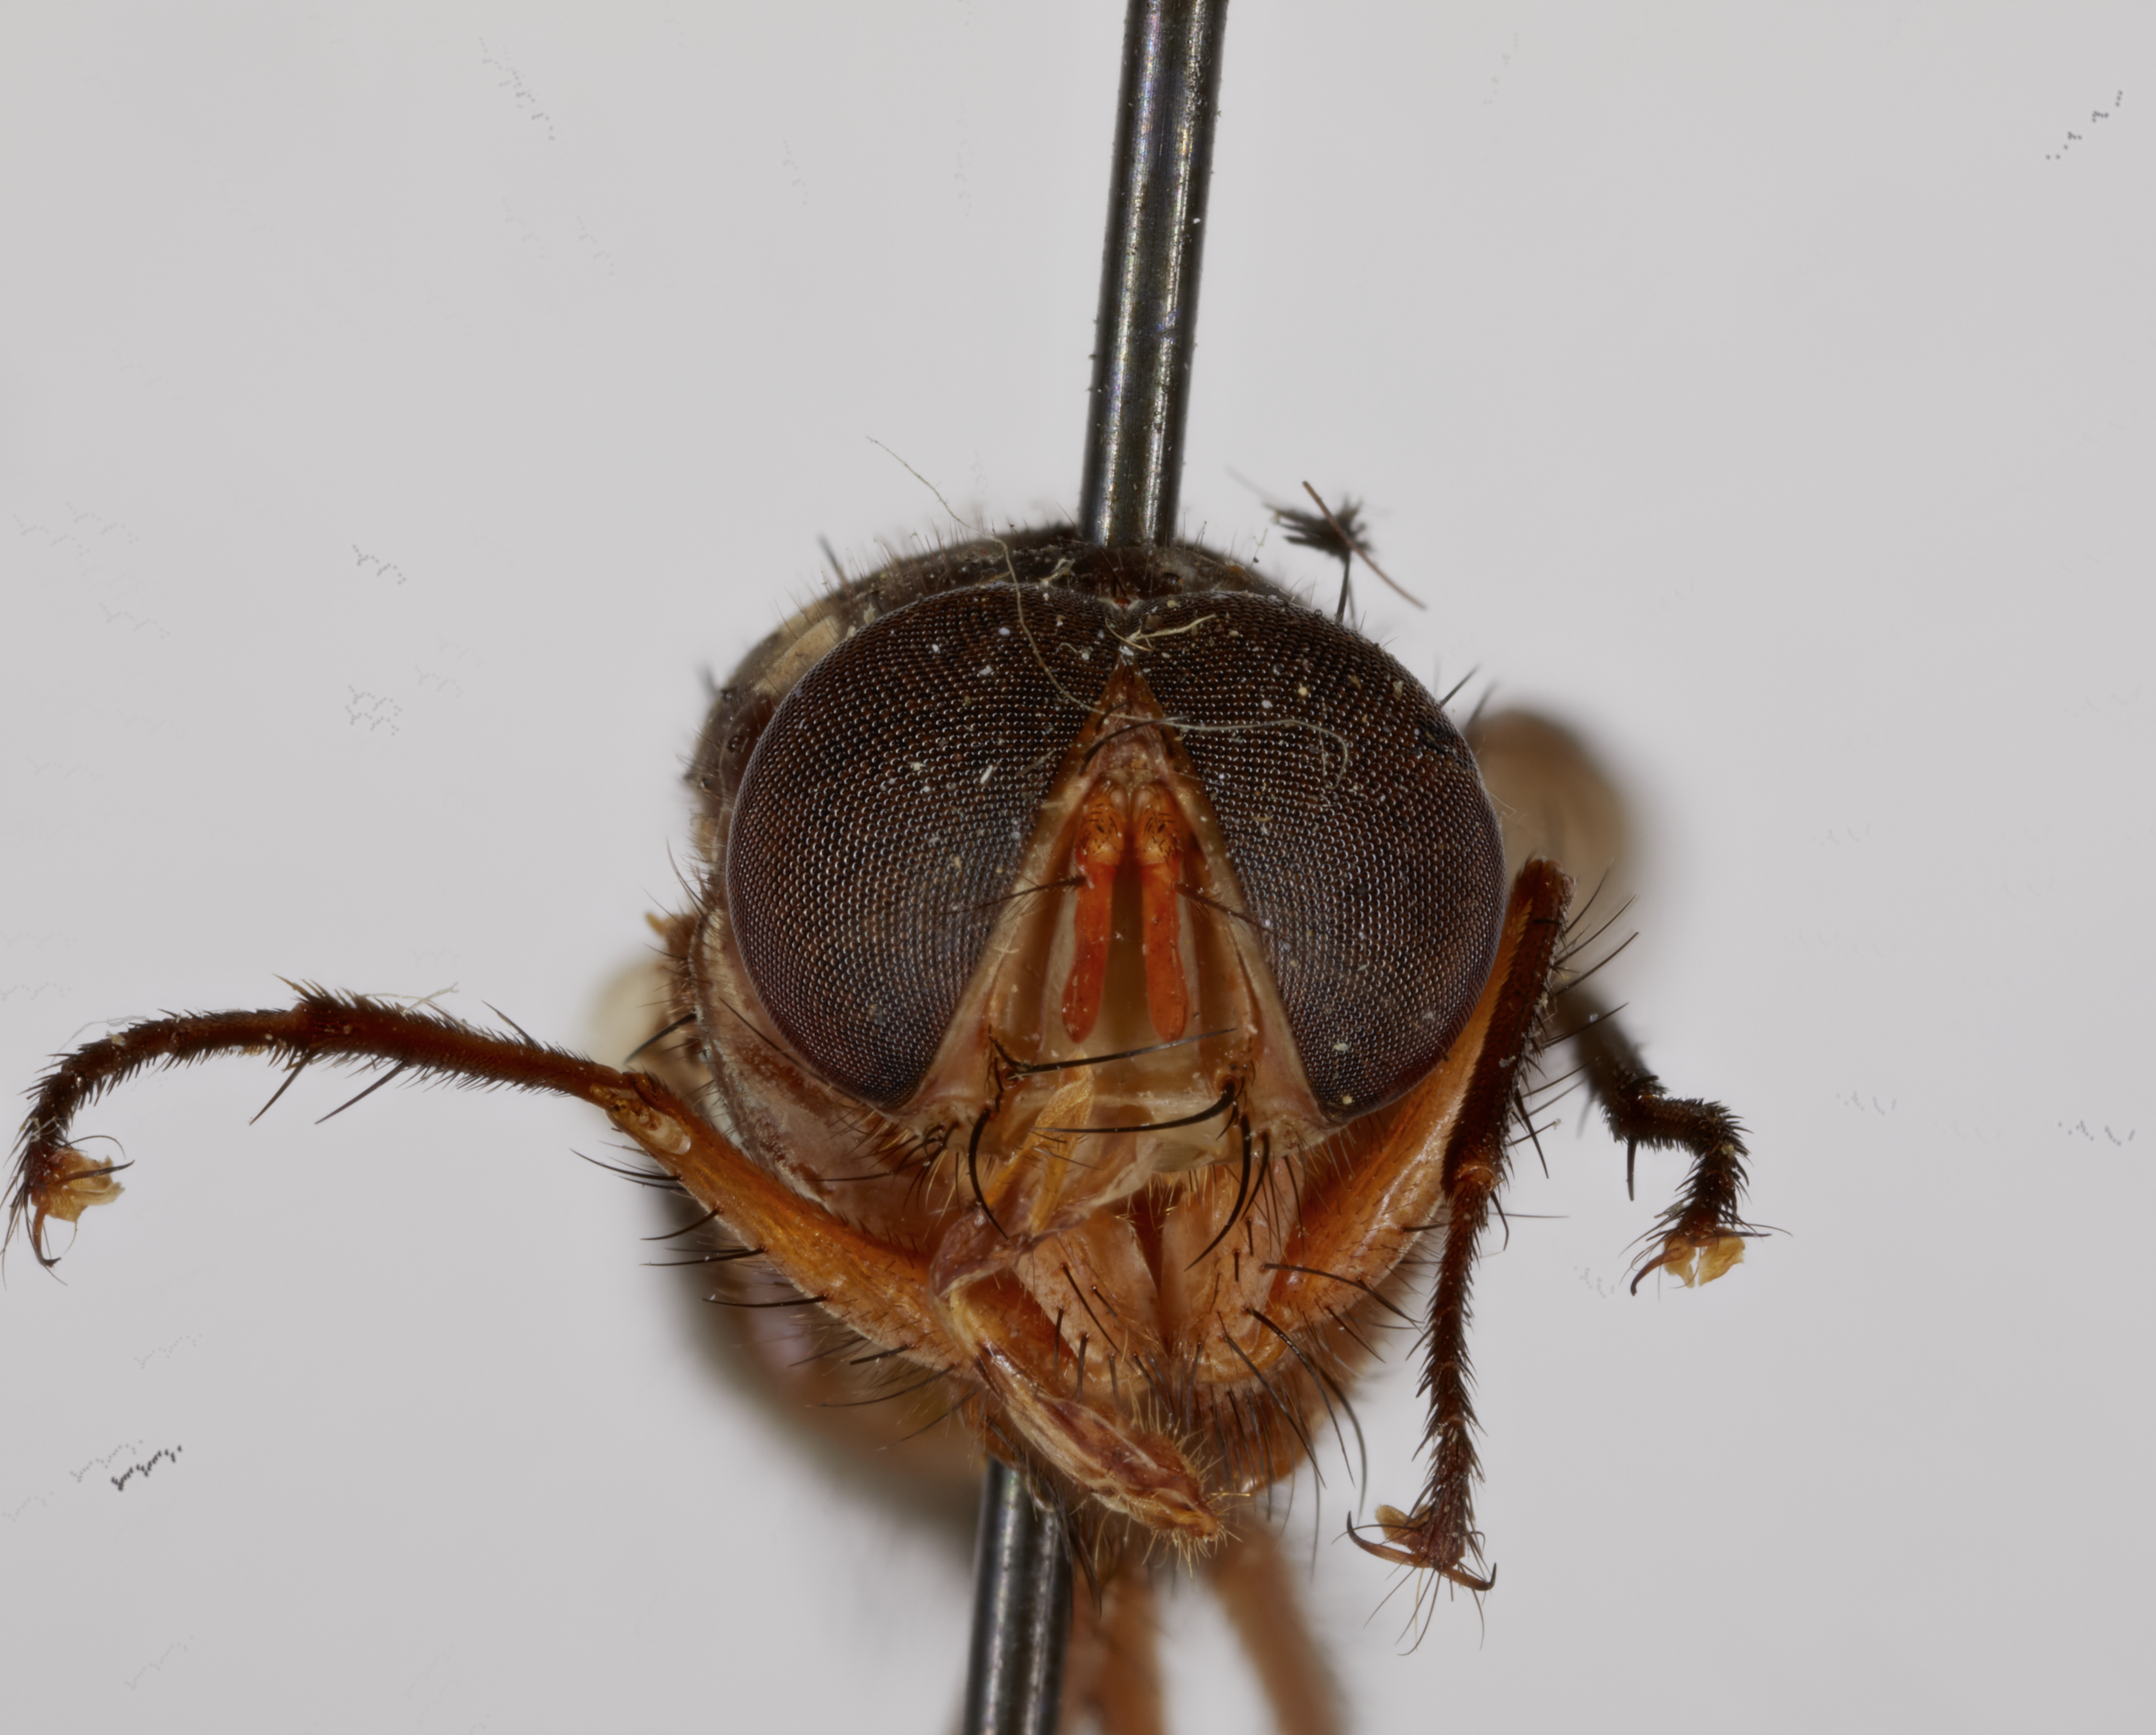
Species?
Huascaromusca aeneiventris (also Mesembrinella tibialis)
